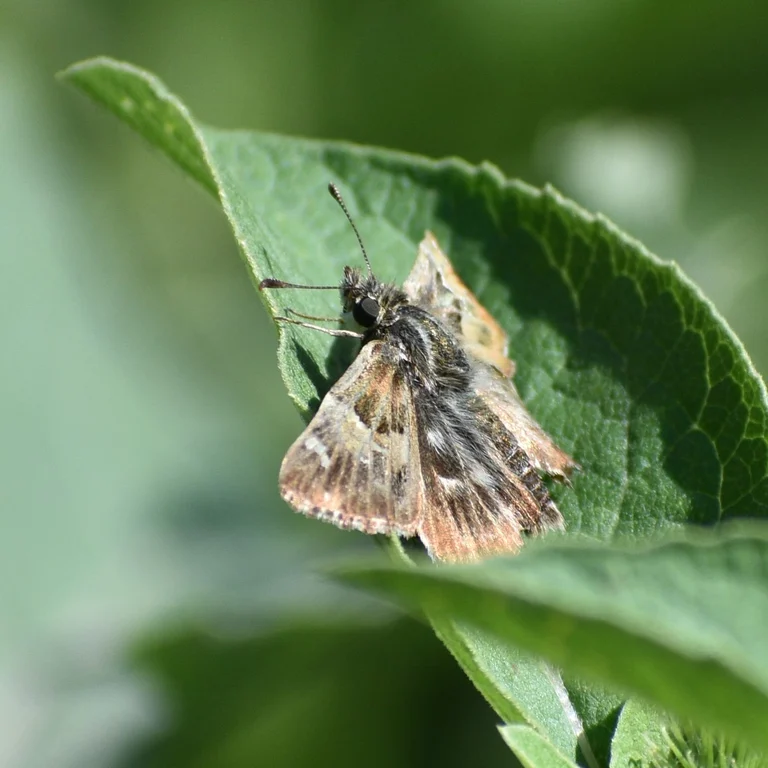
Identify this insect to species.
Carcharodus alceae
